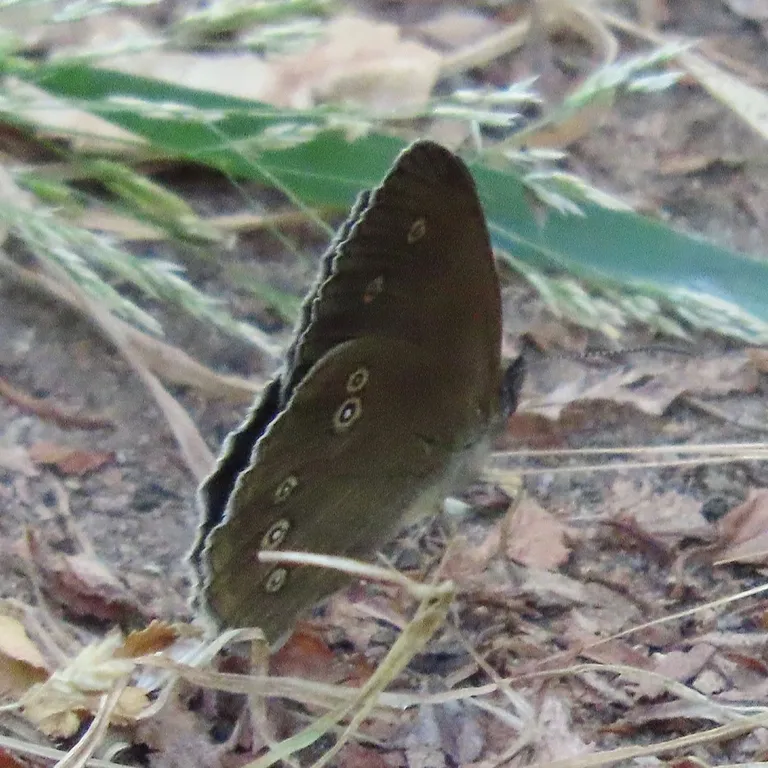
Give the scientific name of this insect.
Aphantopus hyperantus
